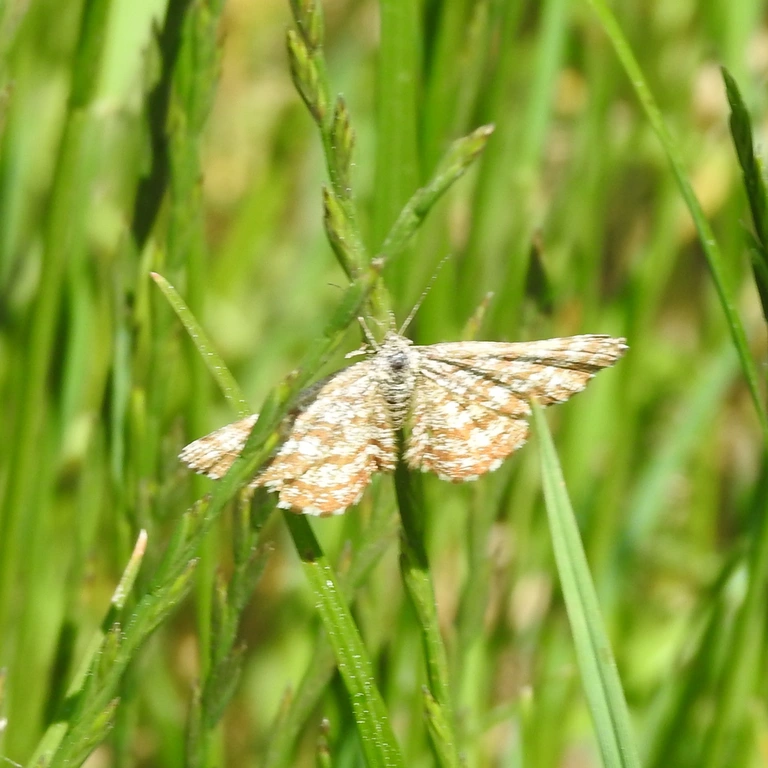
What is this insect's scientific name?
Ematurga atomaria
